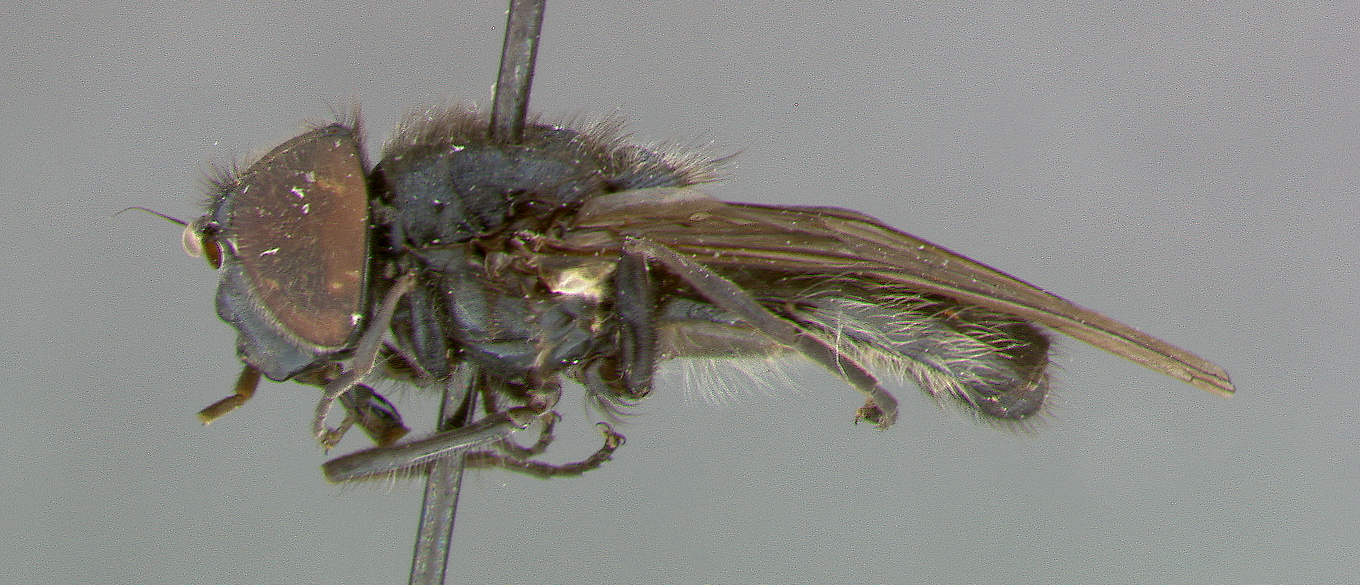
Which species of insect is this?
Chilosia yukonensis
